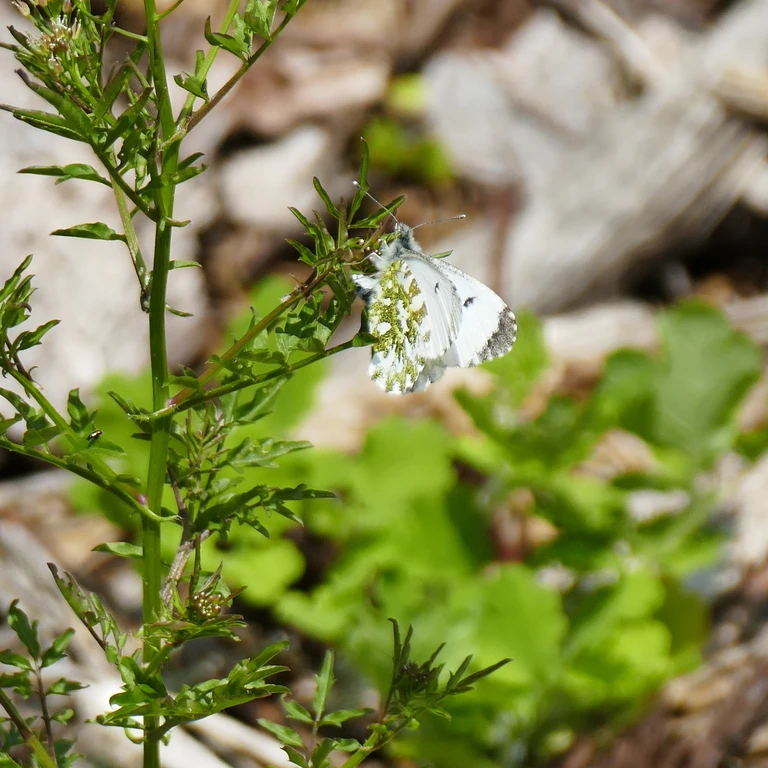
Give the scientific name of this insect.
Anthocharis cardamines
